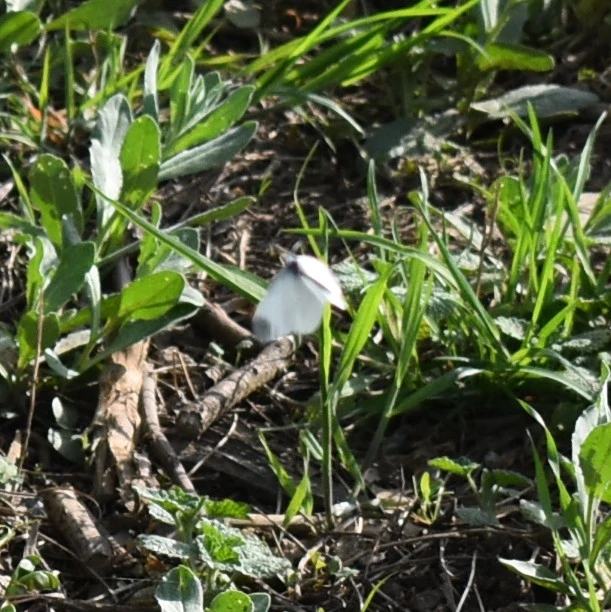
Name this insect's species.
Leptidea sinapis/juvernica
